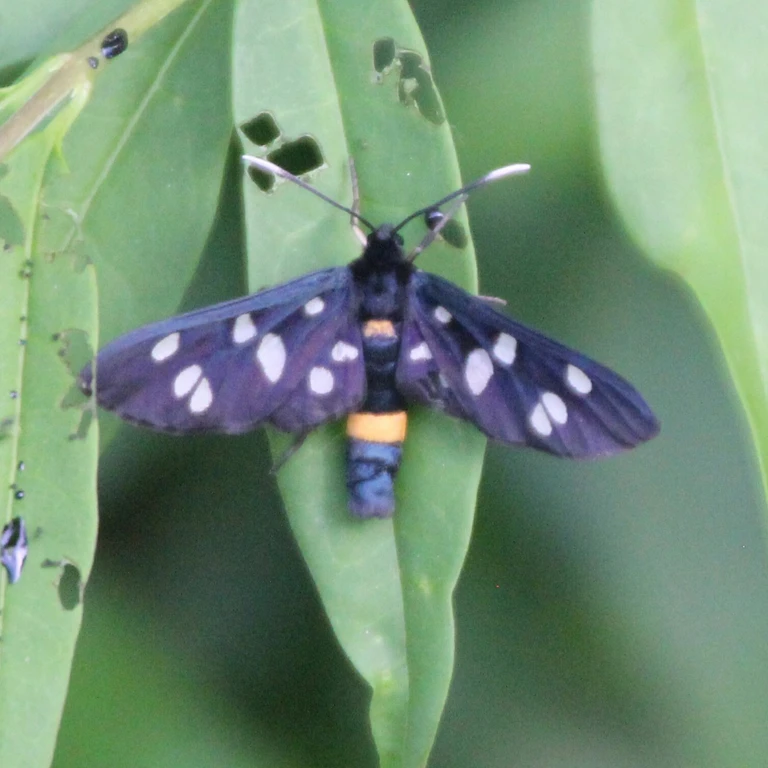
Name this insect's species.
Amata phegea
